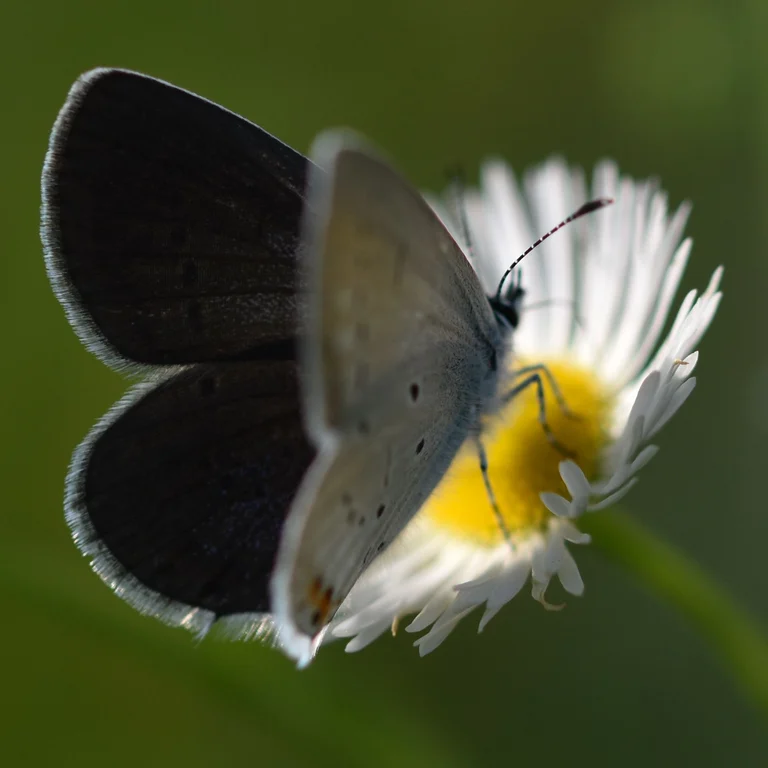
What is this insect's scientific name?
Cupido argiades (also Elkalyce argiades)
